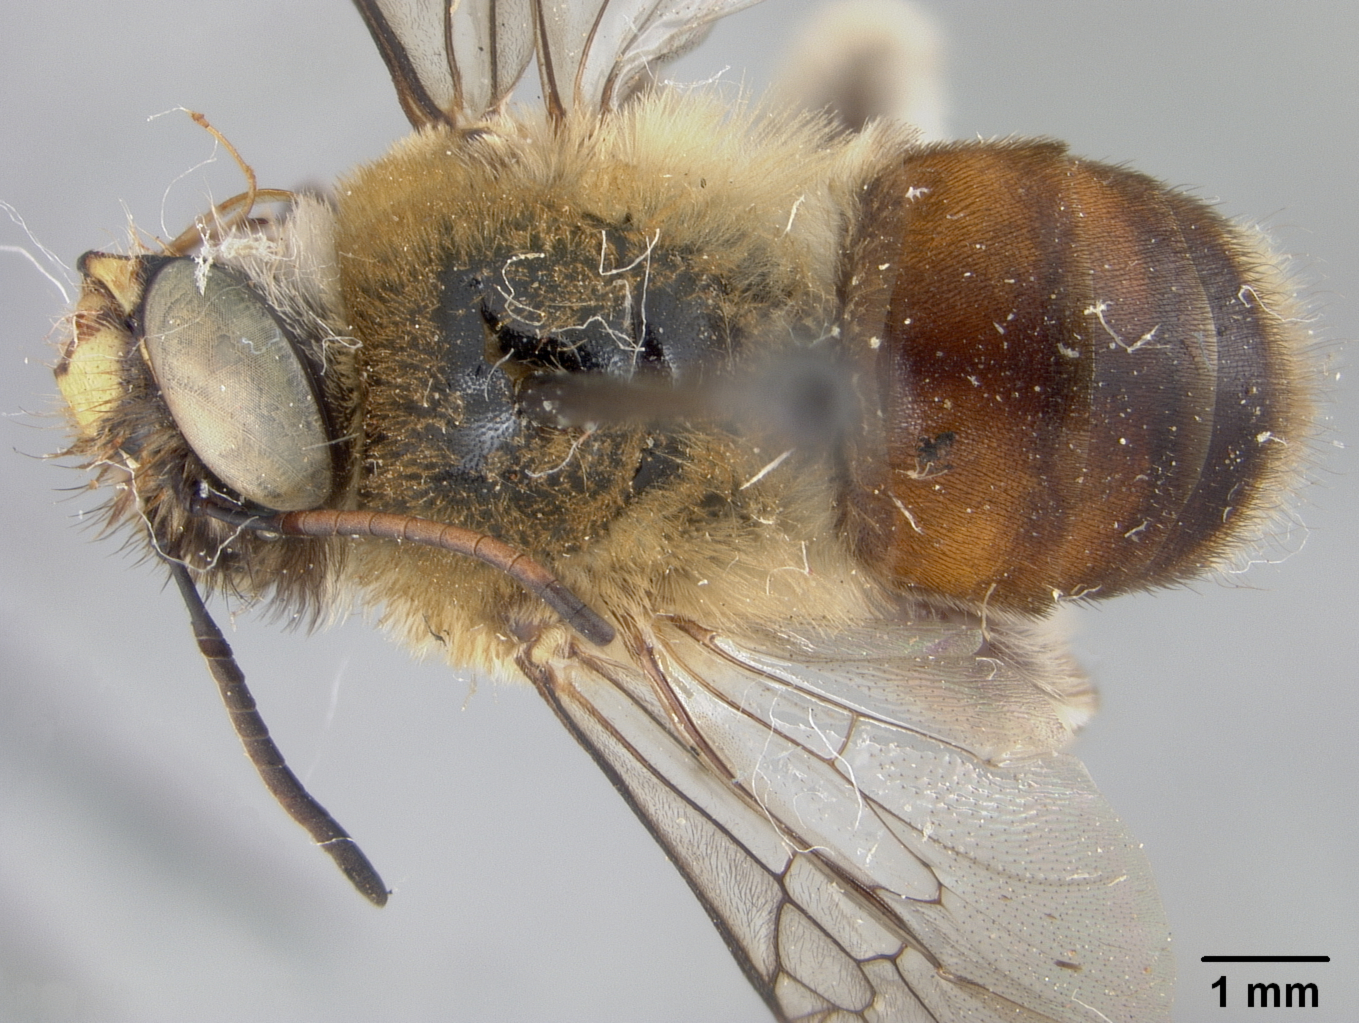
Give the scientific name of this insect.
Centris rufomaculata
